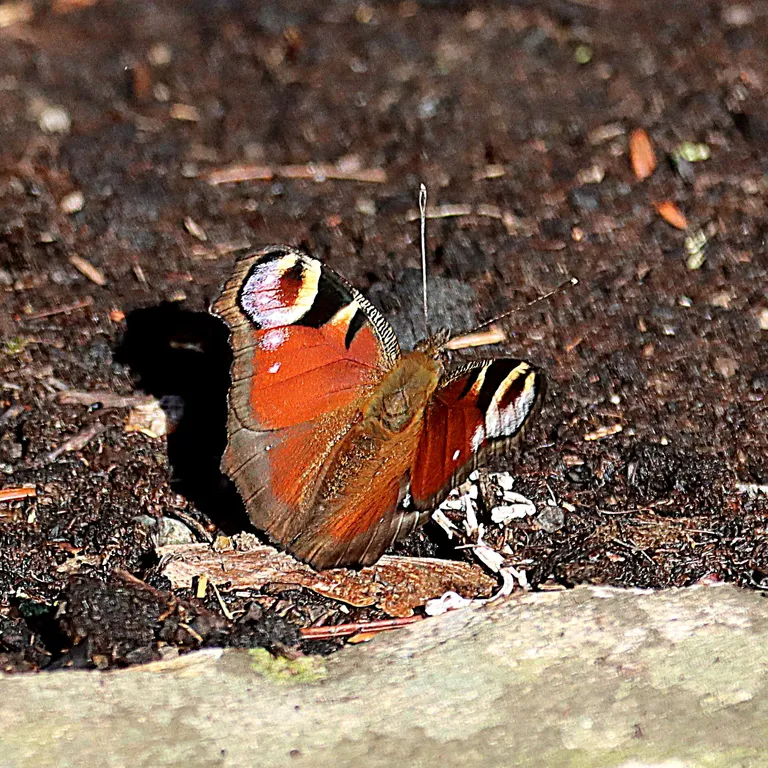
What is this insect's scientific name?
Aglais io
